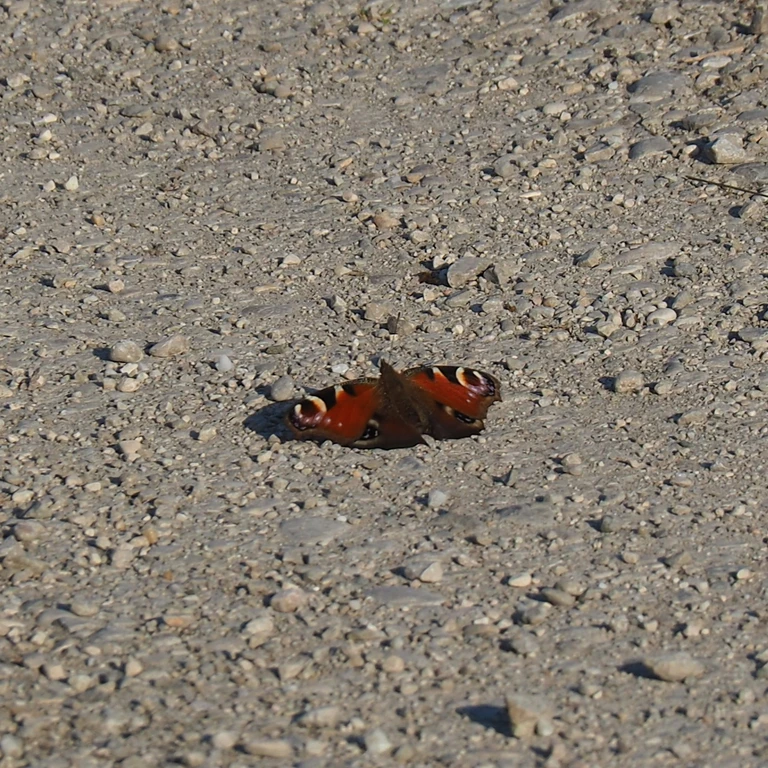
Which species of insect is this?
Aglais io
